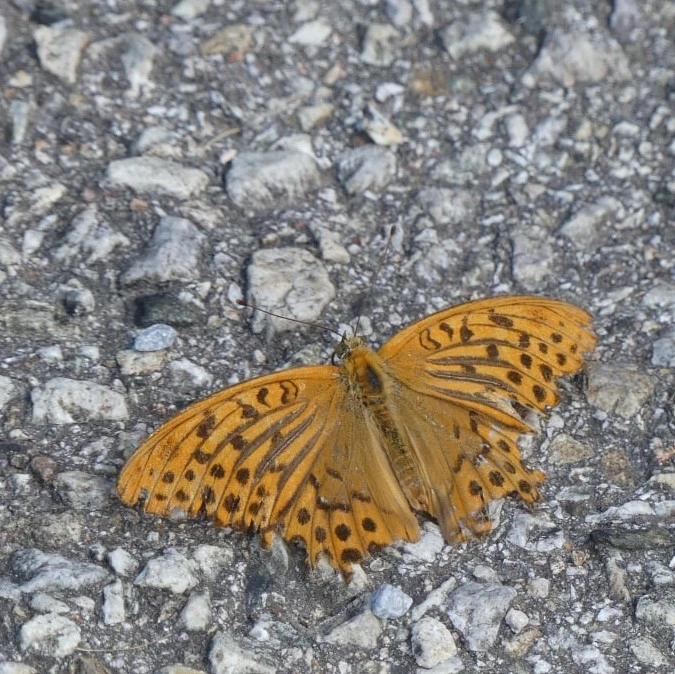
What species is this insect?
Argynnis paphia
